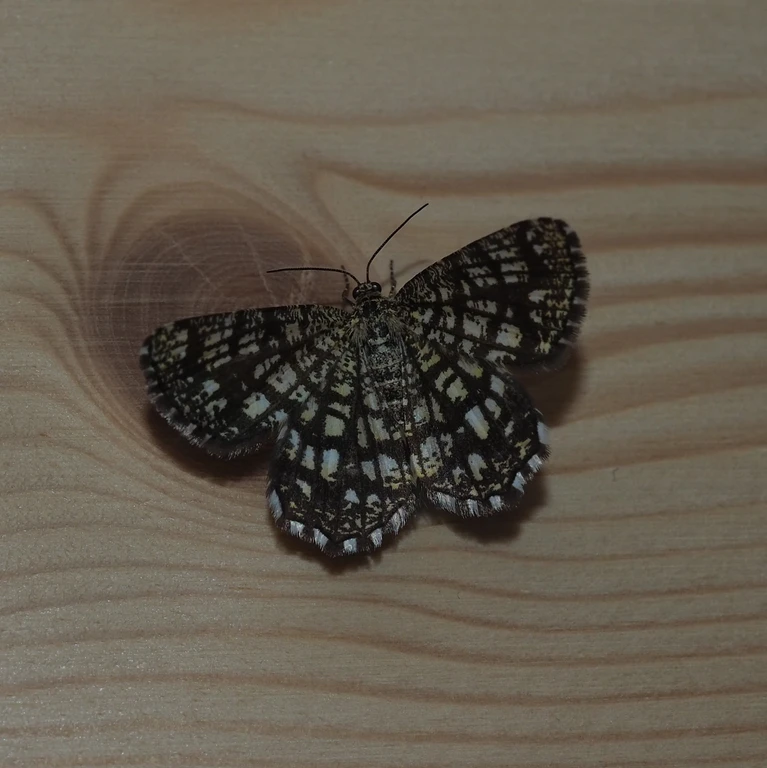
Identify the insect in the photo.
Chiasmia clathrata
